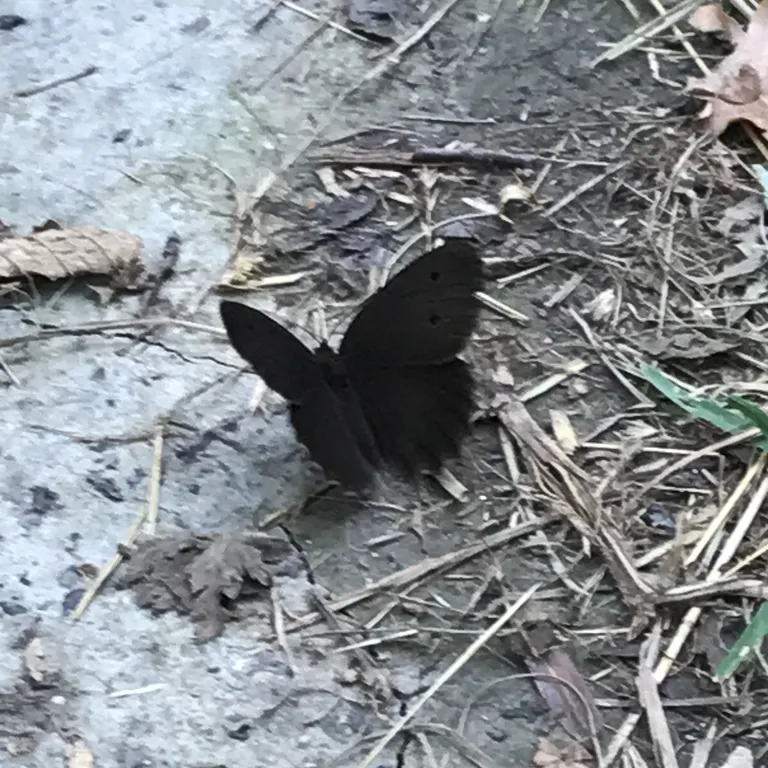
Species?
Minois dryas
